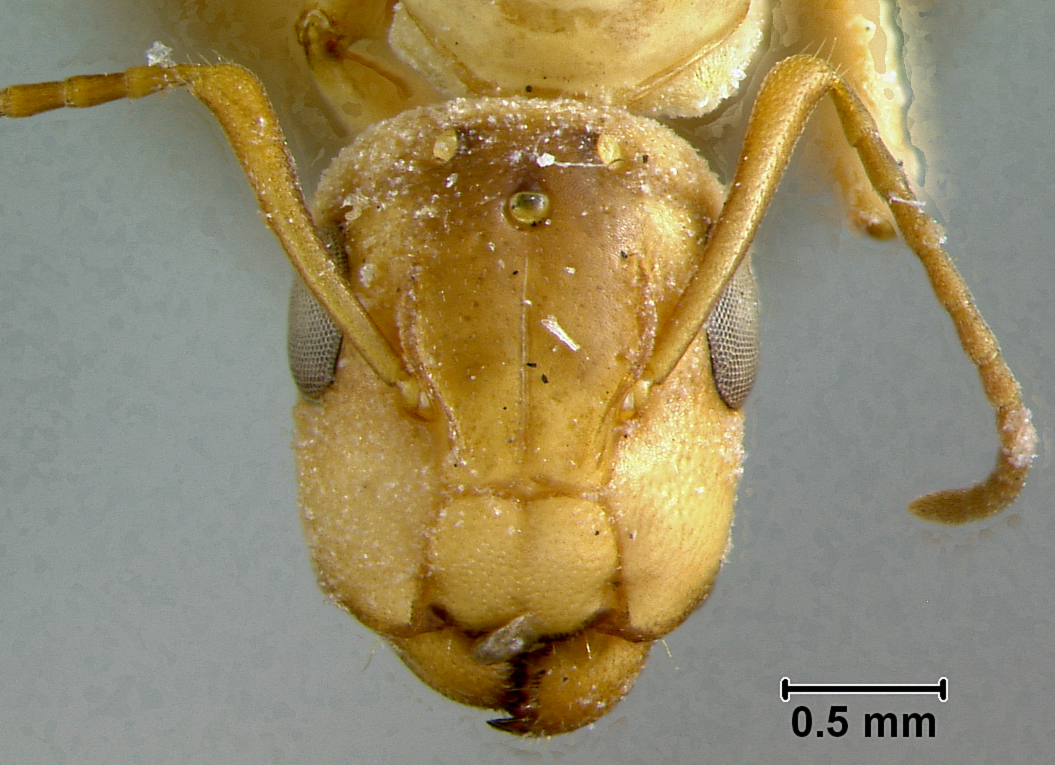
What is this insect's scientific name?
Camponotus macilentus
